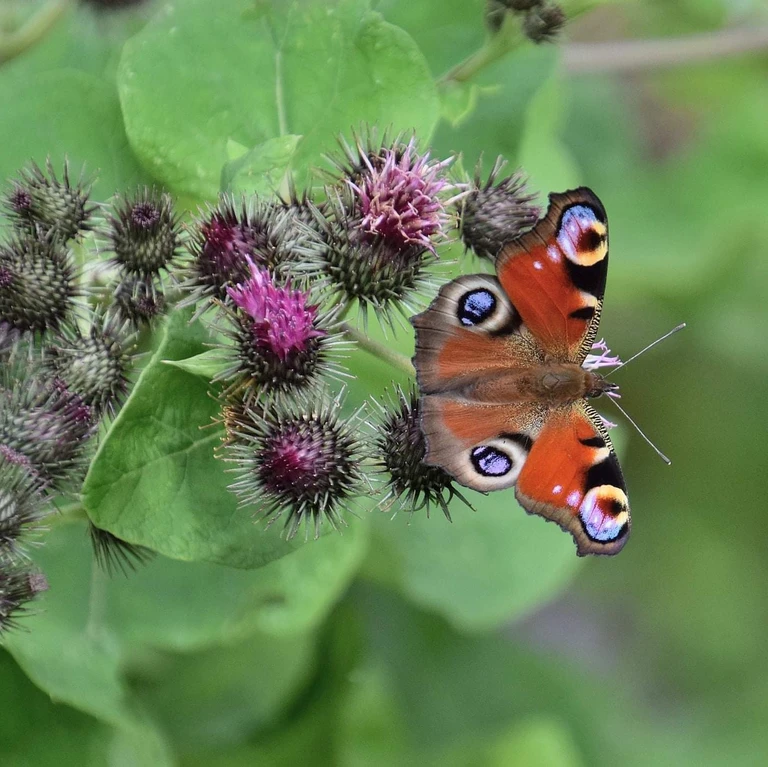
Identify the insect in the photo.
Aglais io
